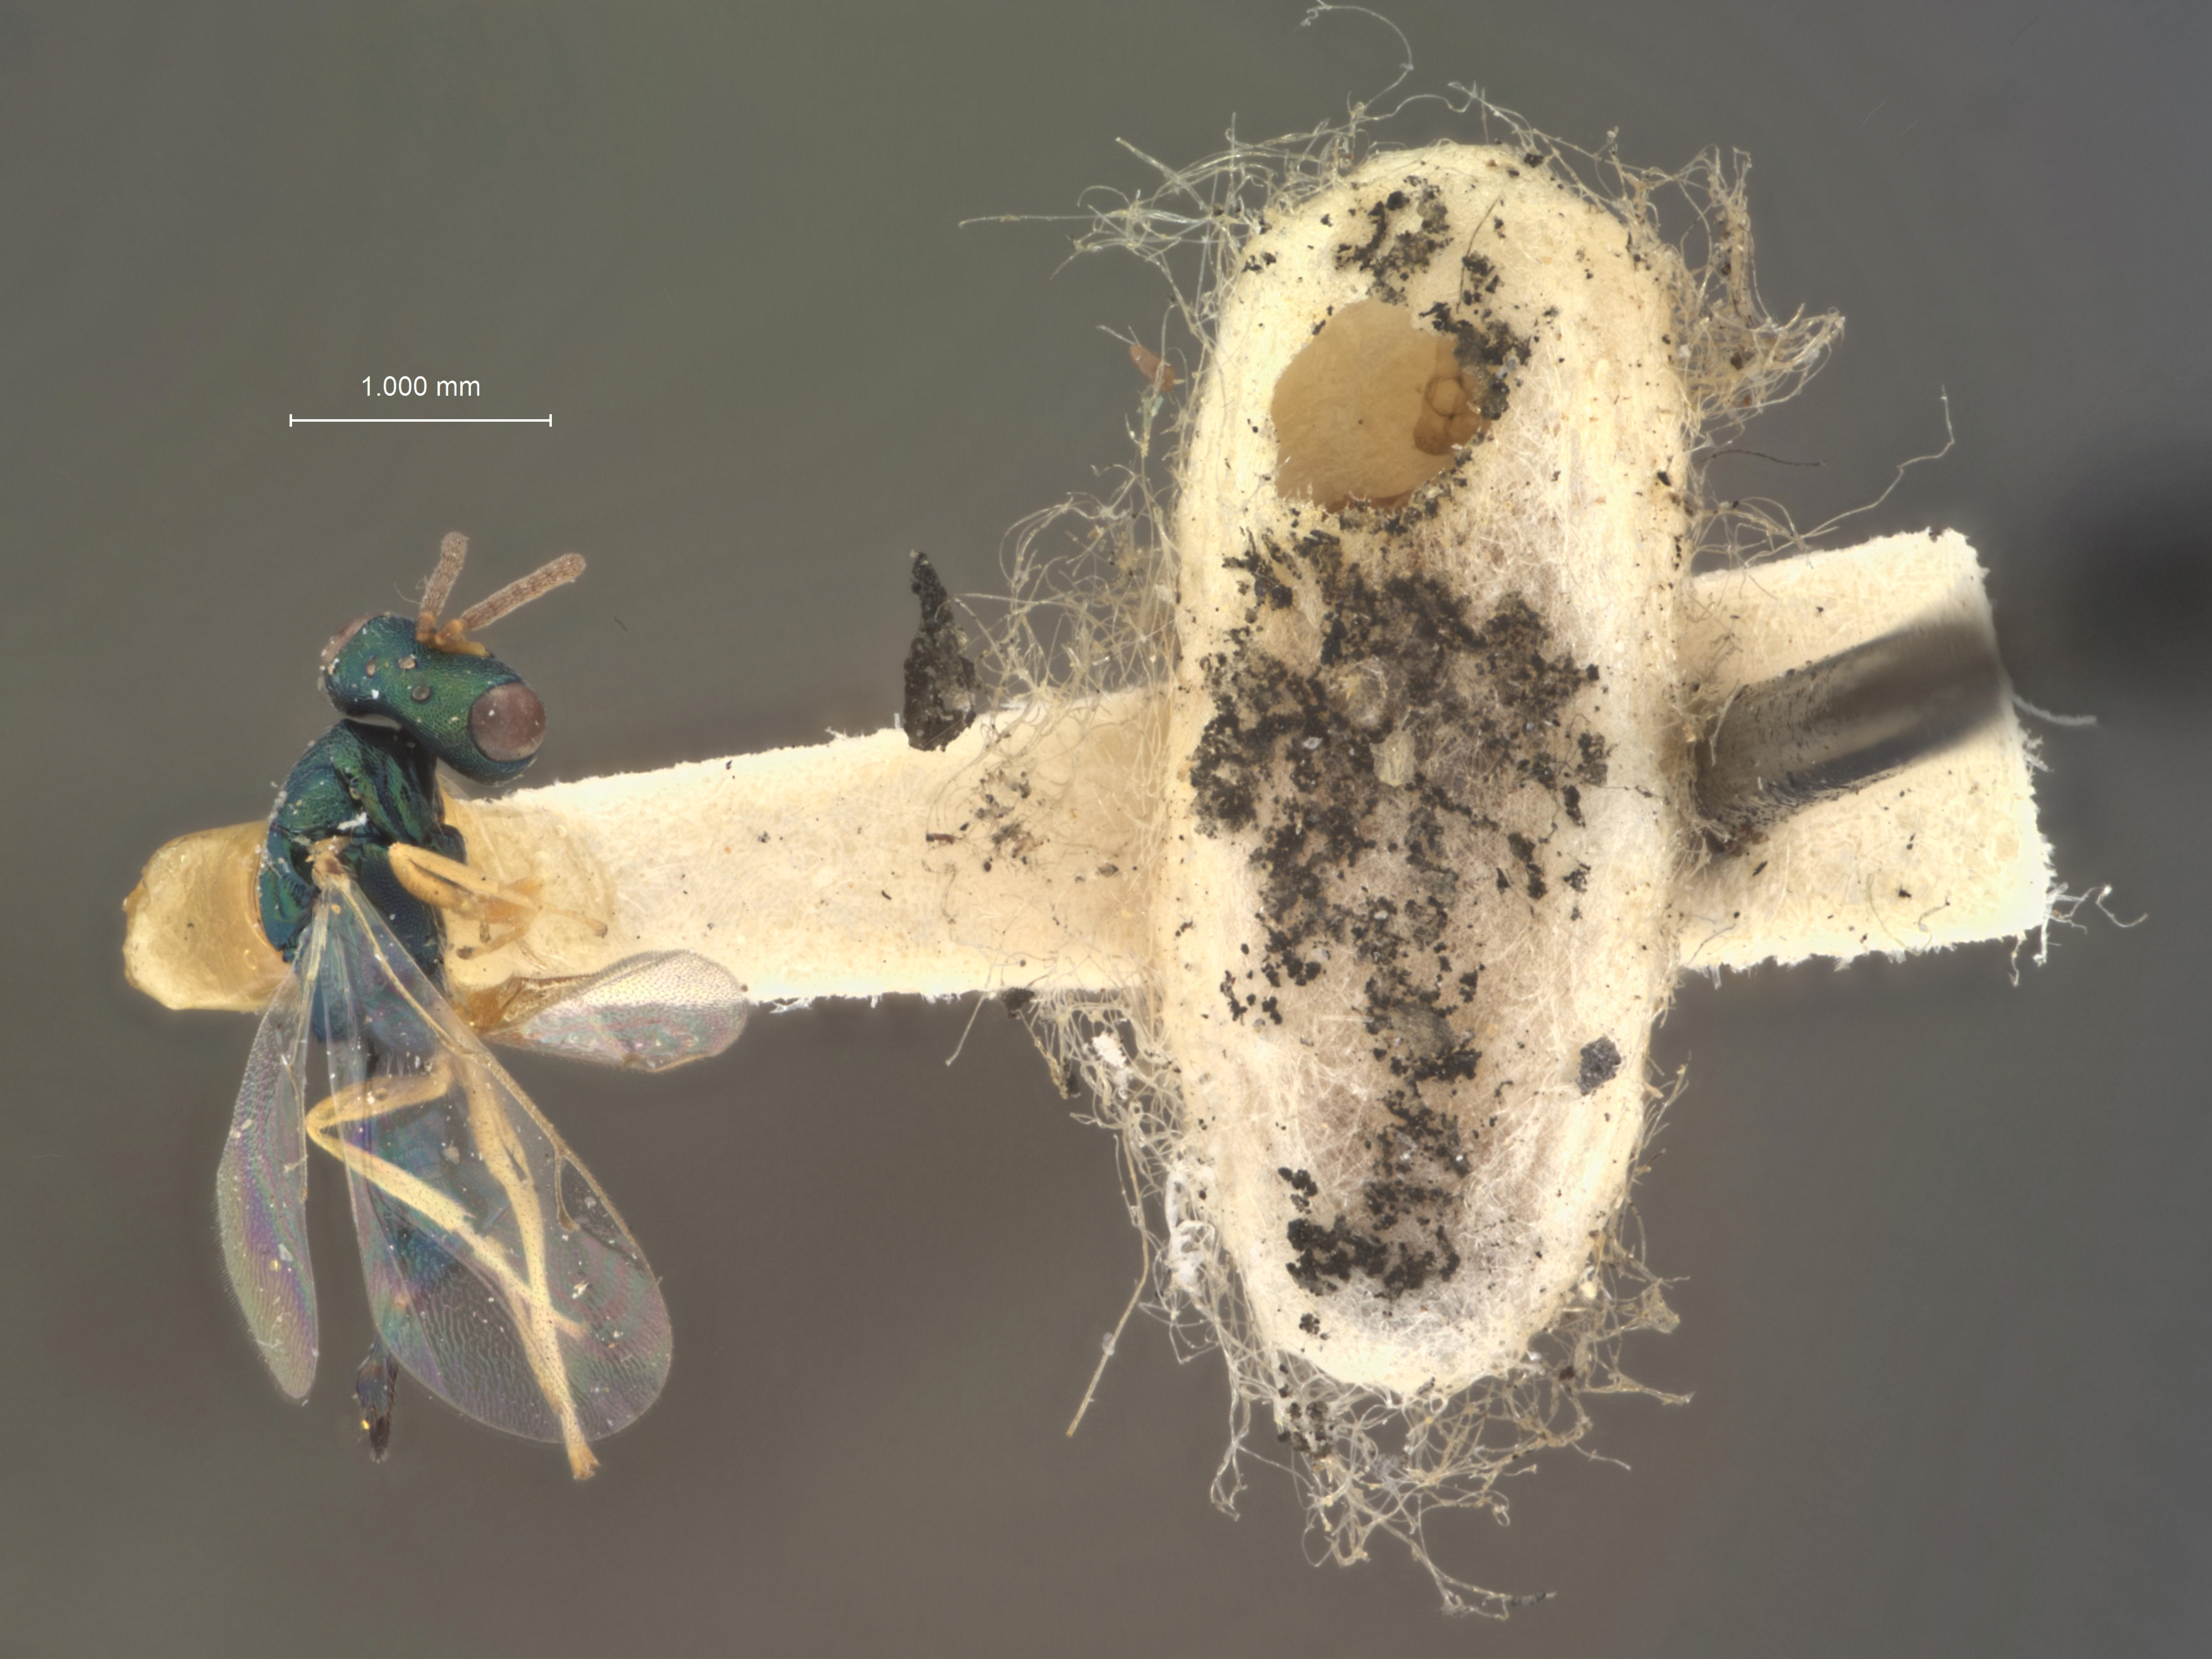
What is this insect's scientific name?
Hypopteromalus inimicus
